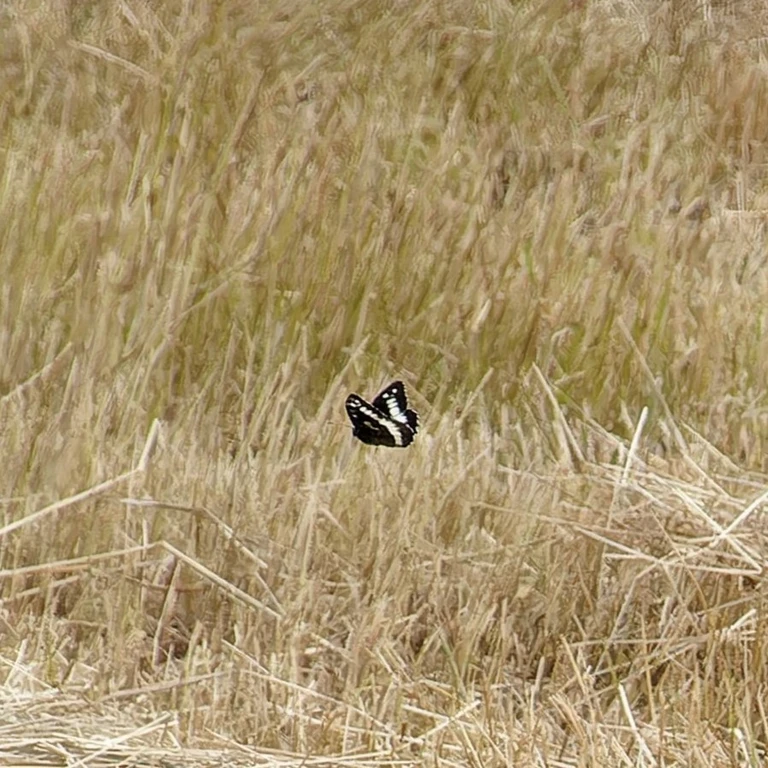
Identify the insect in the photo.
Brintesia circe
